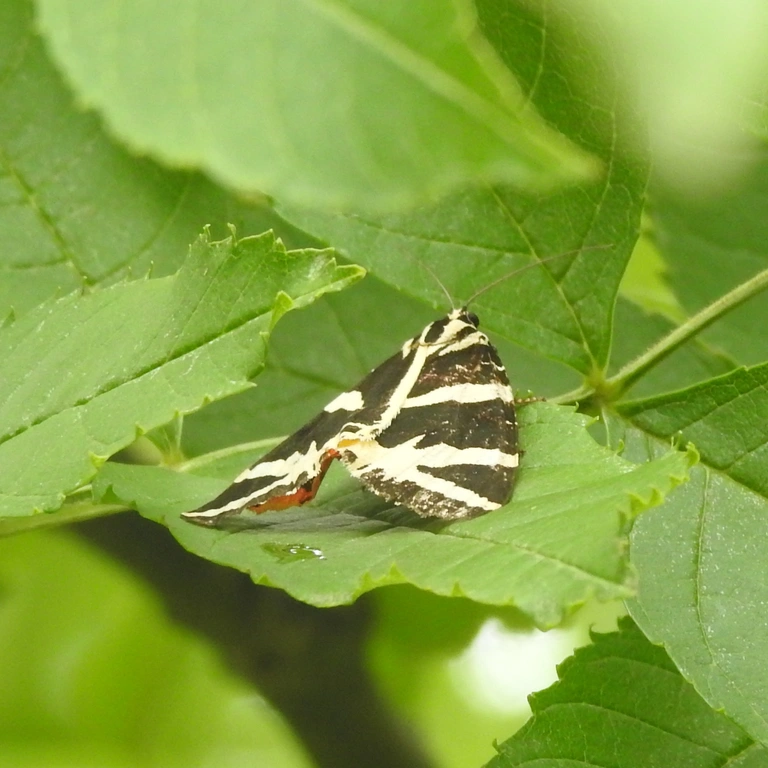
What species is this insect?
Euplagia quadripunctaria
